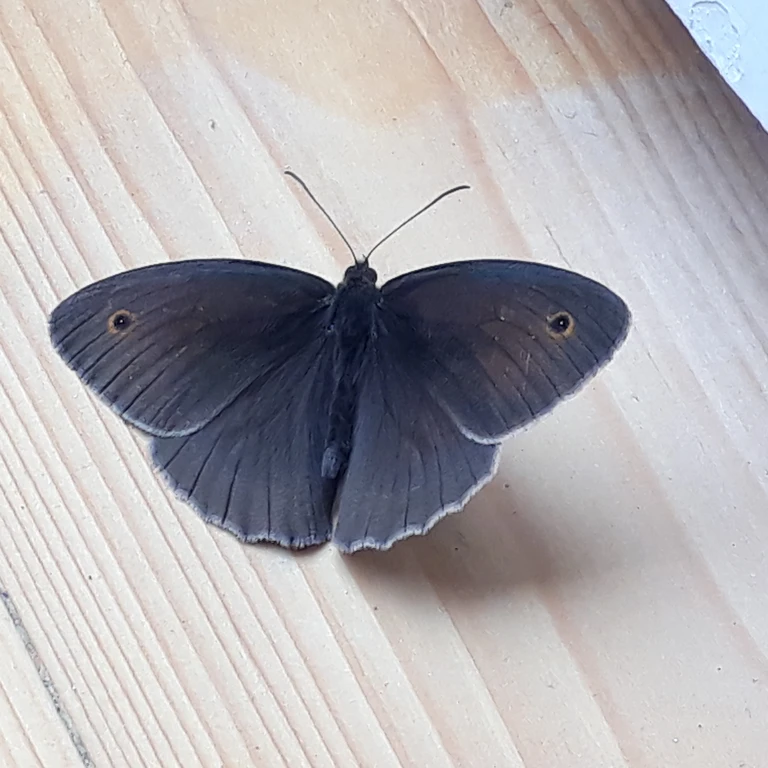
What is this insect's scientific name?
Maniola jurtina
